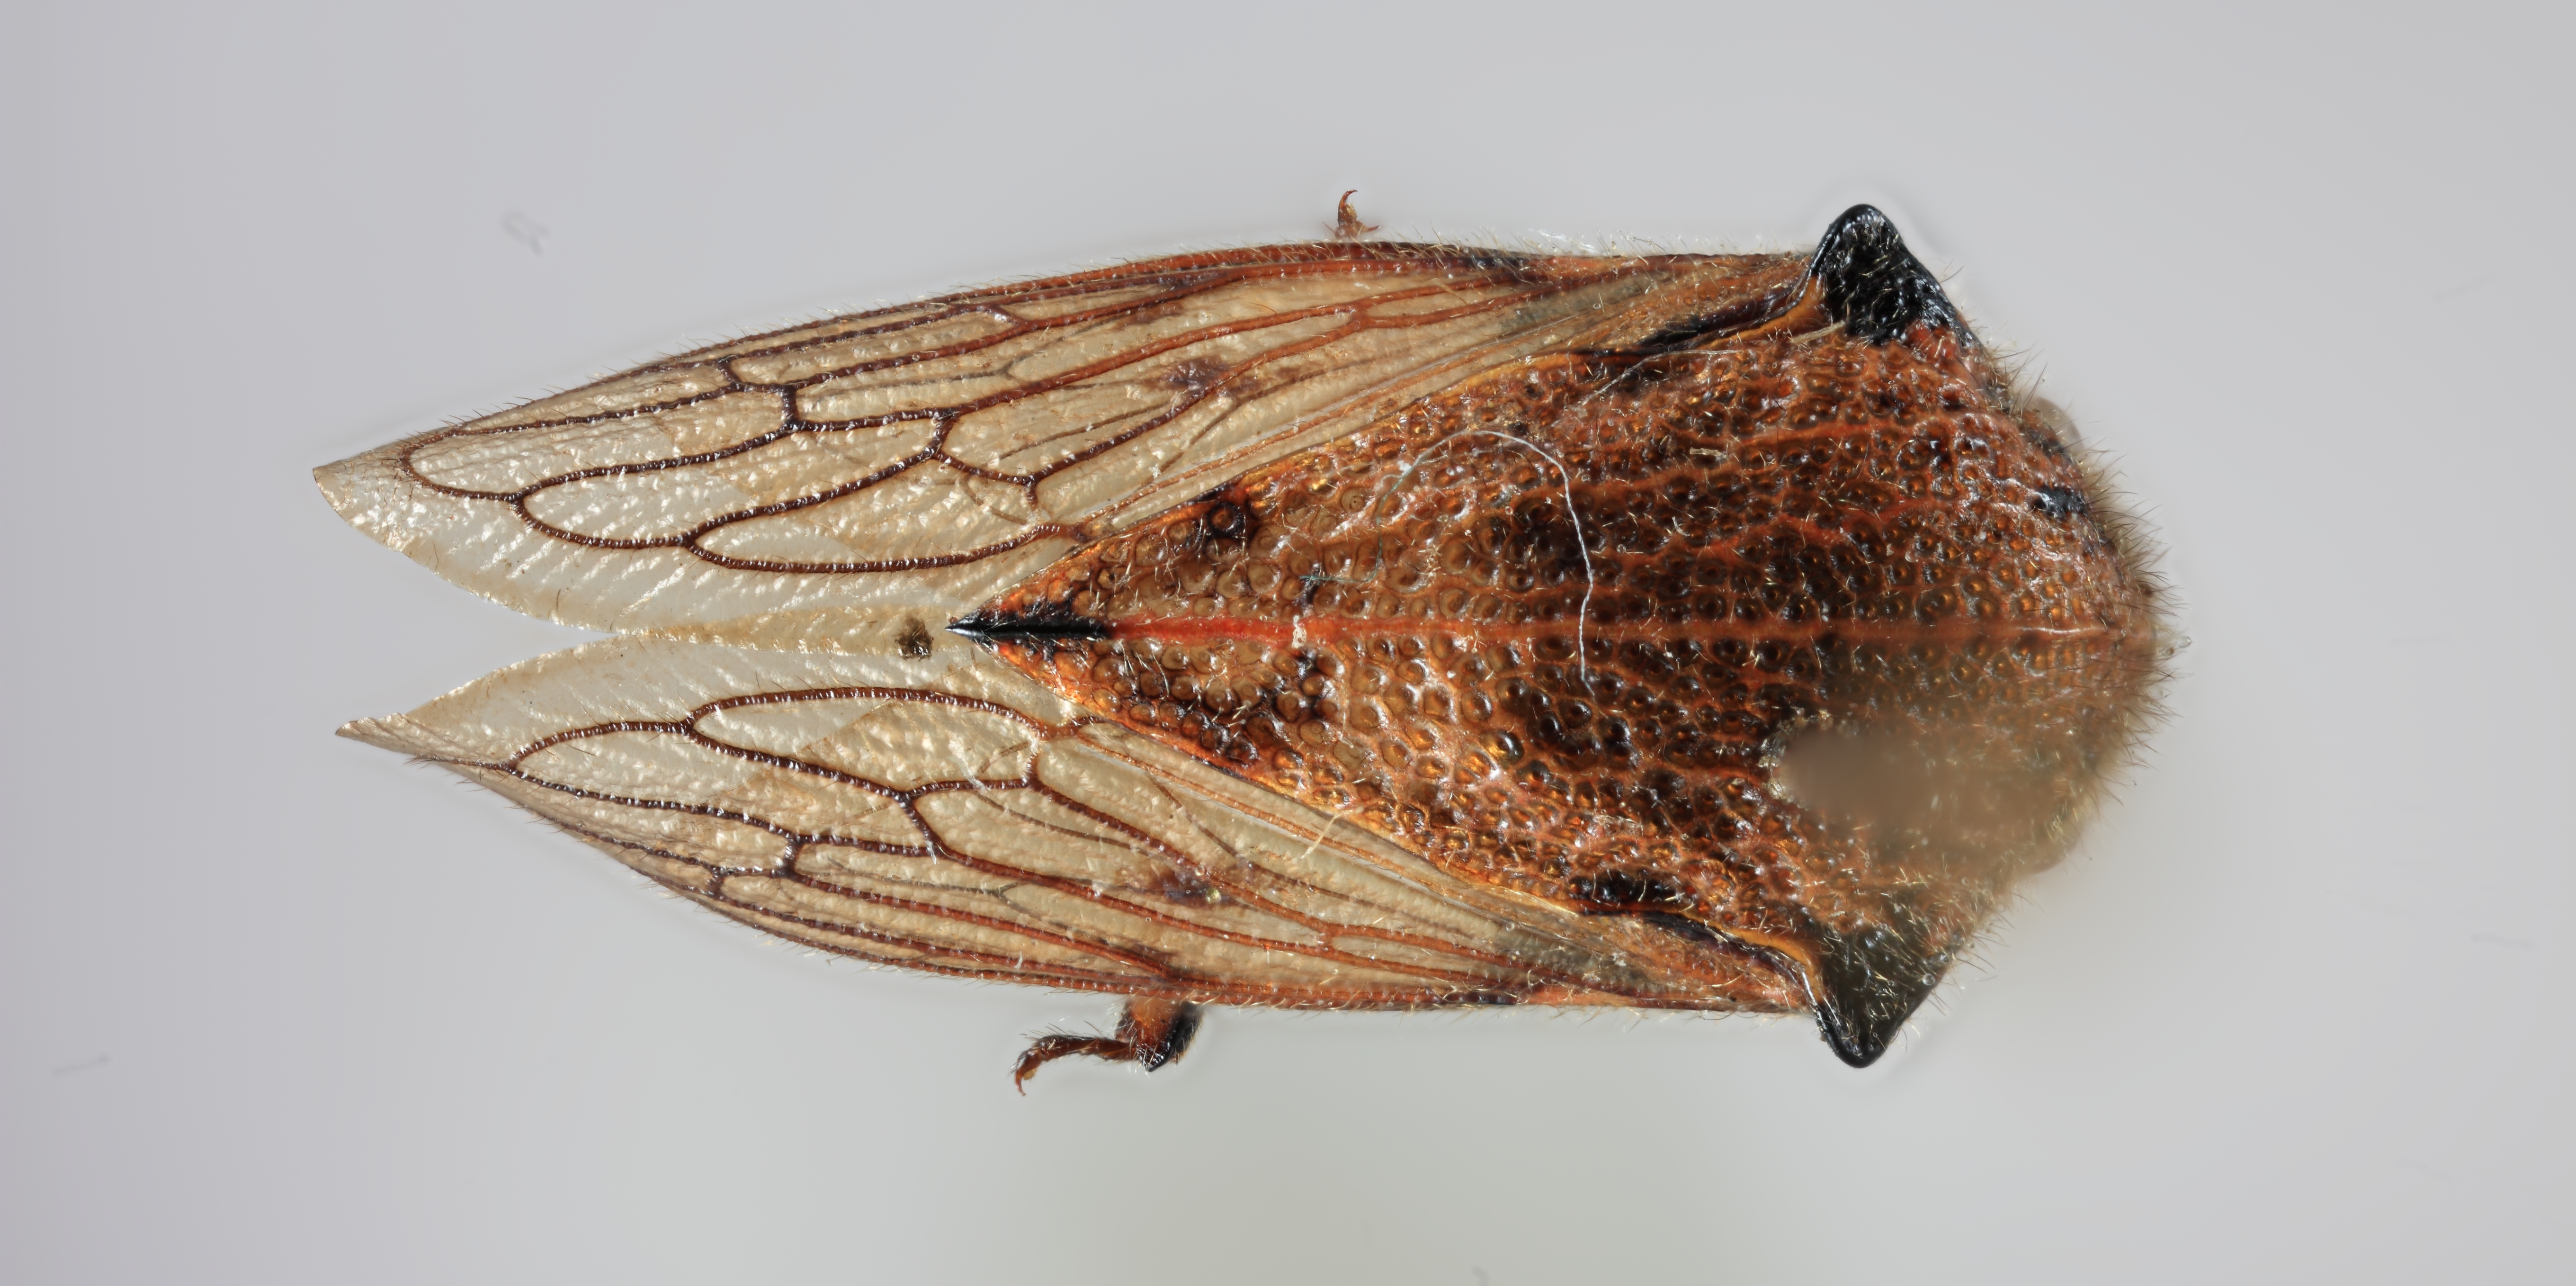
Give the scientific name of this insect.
Metcalfiella nigrihumera
